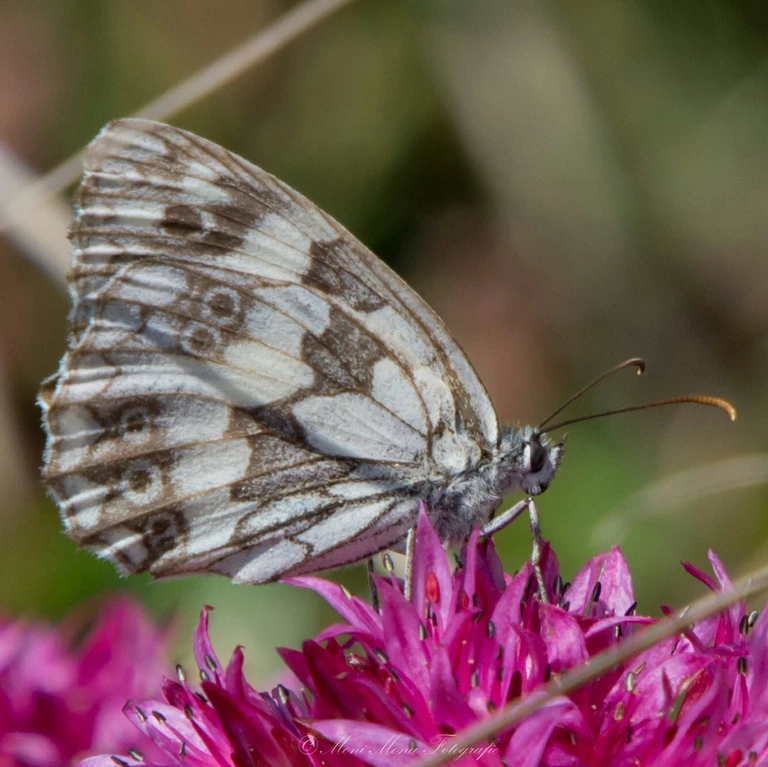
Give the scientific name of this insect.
Melanargia galathea
